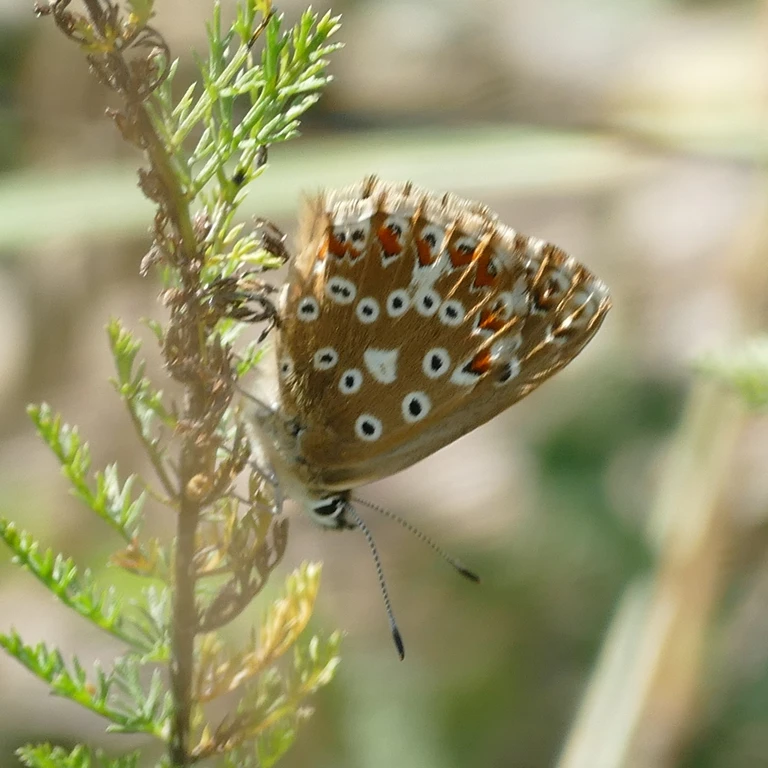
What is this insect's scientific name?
Lysandra coridon
